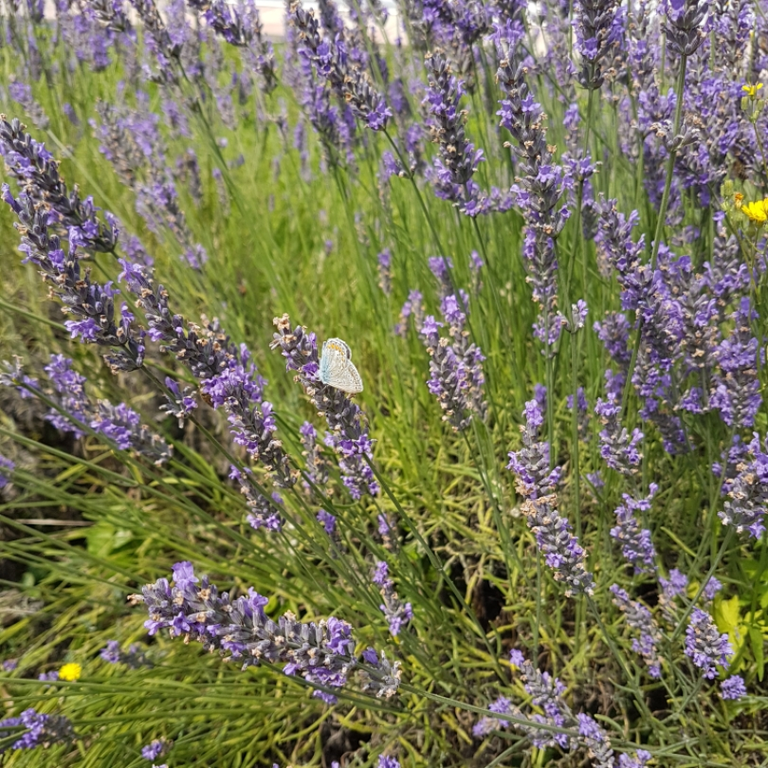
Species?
Polyommatus icarus
